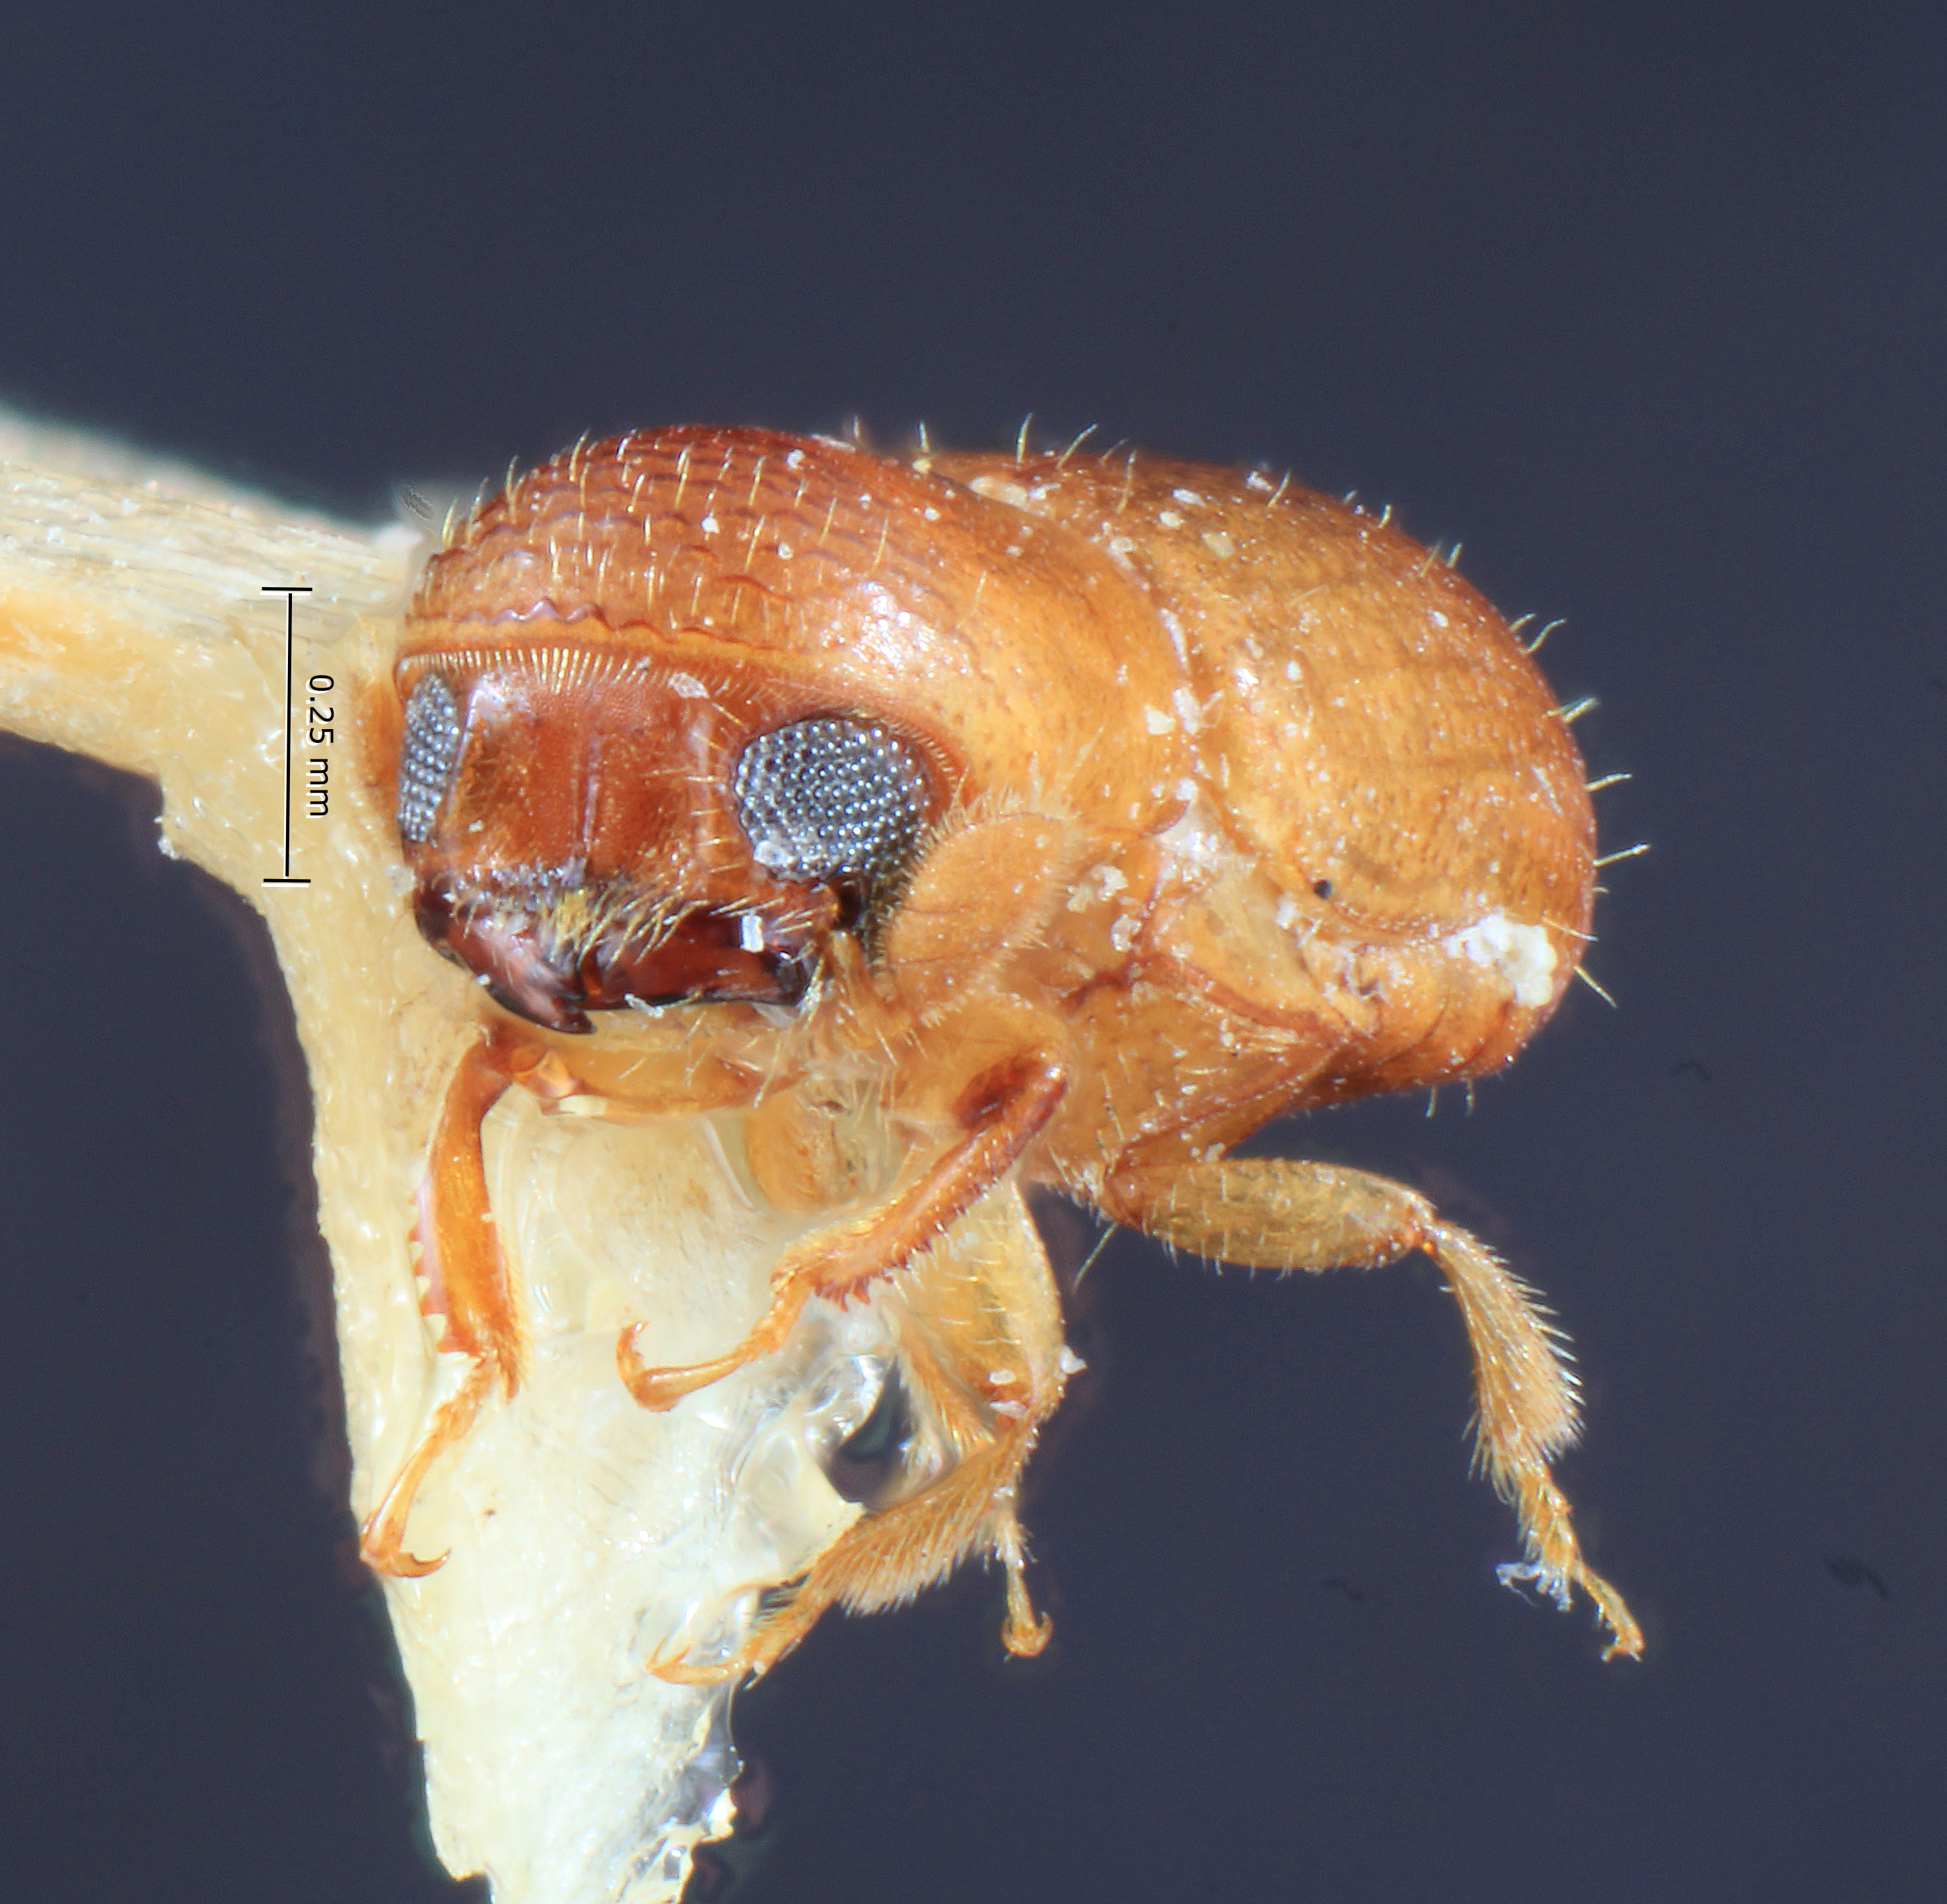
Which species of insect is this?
Corthylocurus debilis
